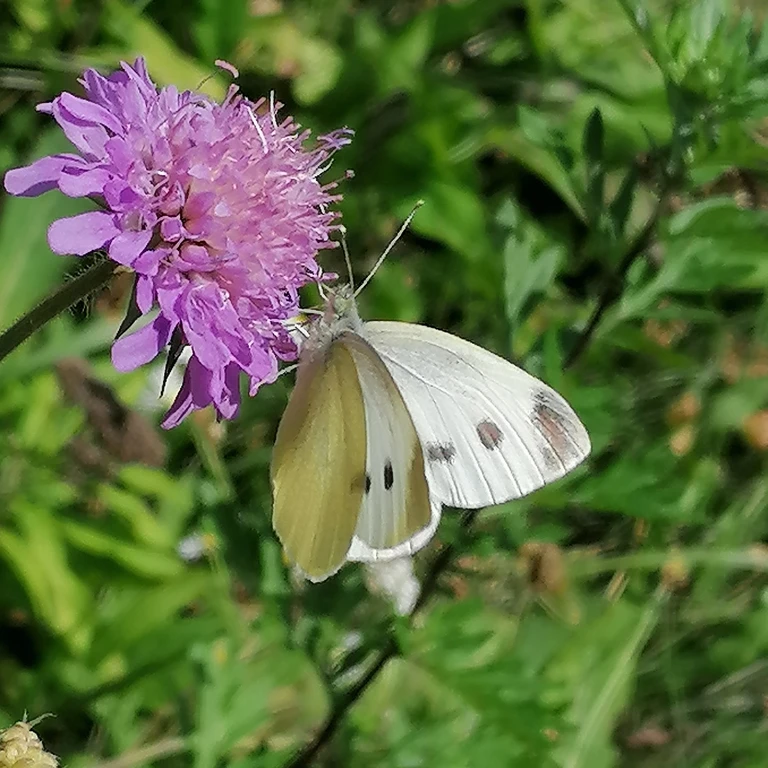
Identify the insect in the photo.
Pieris rapae
